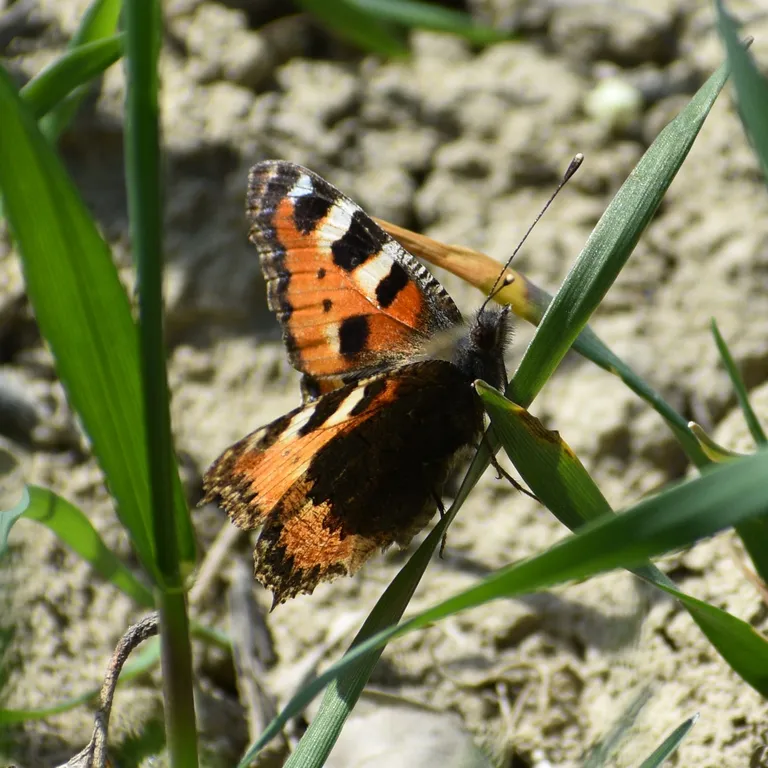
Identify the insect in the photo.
Aglais urticae
